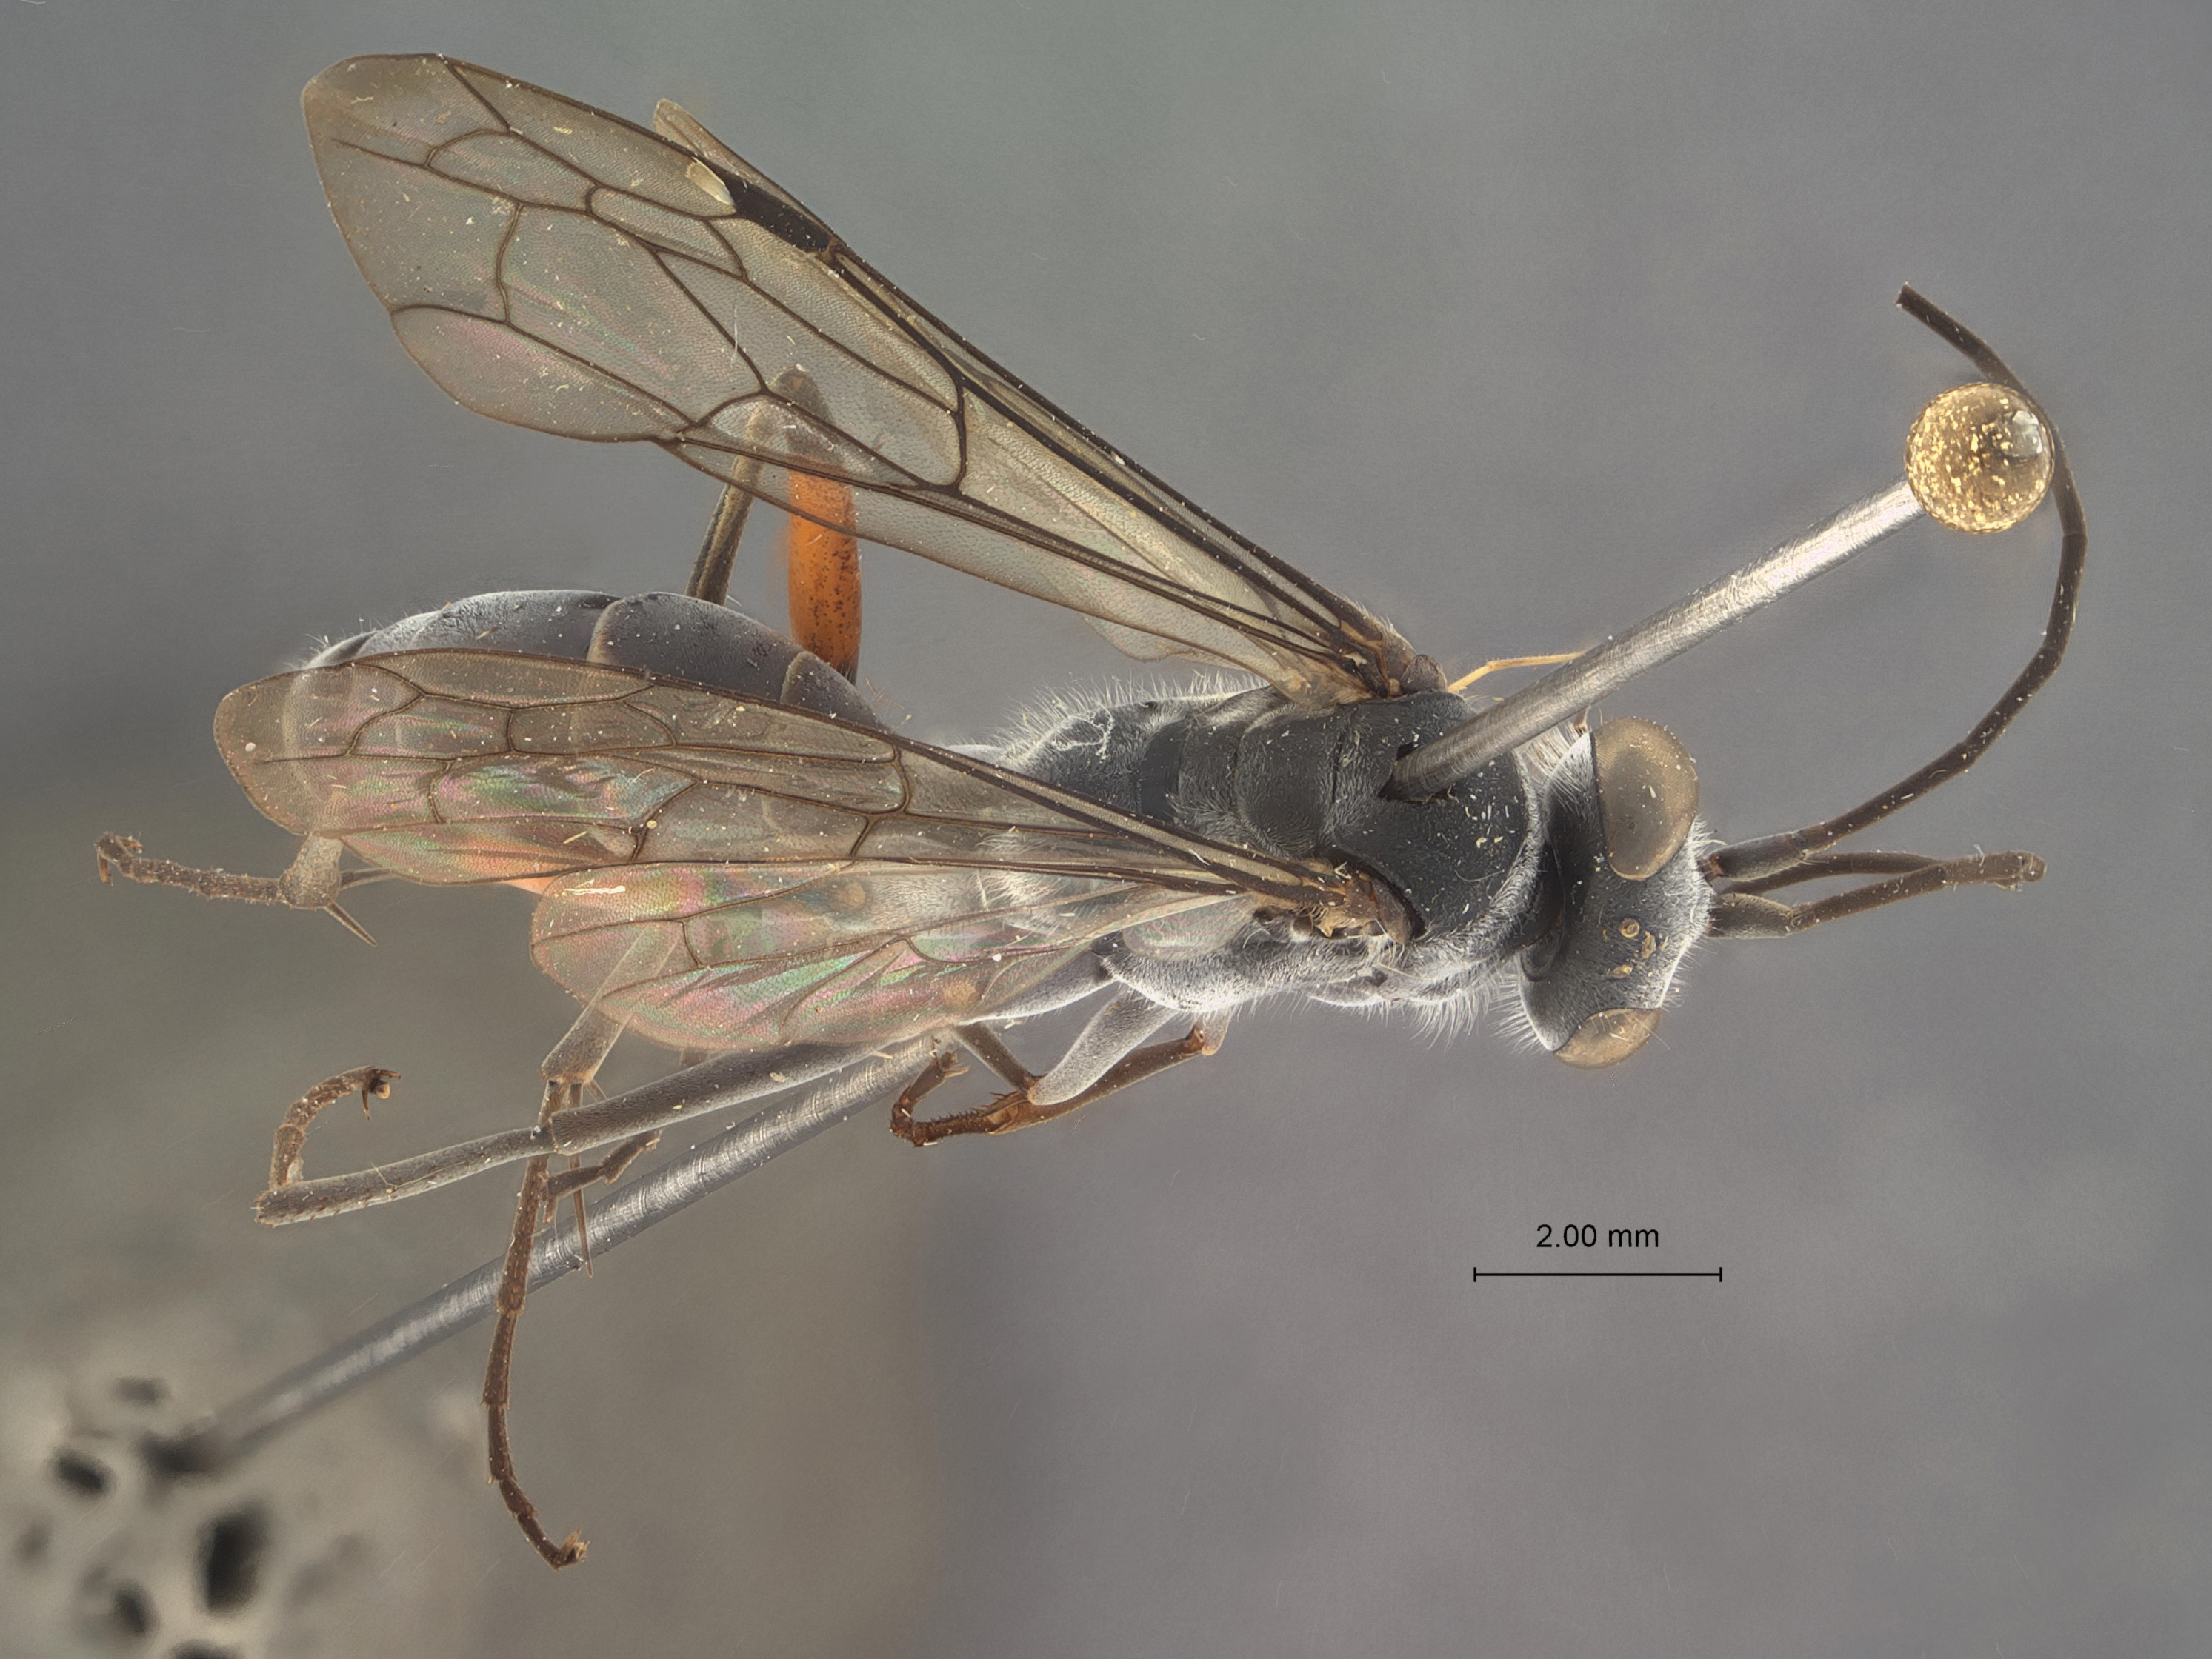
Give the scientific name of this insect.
Auplopus krombeini
